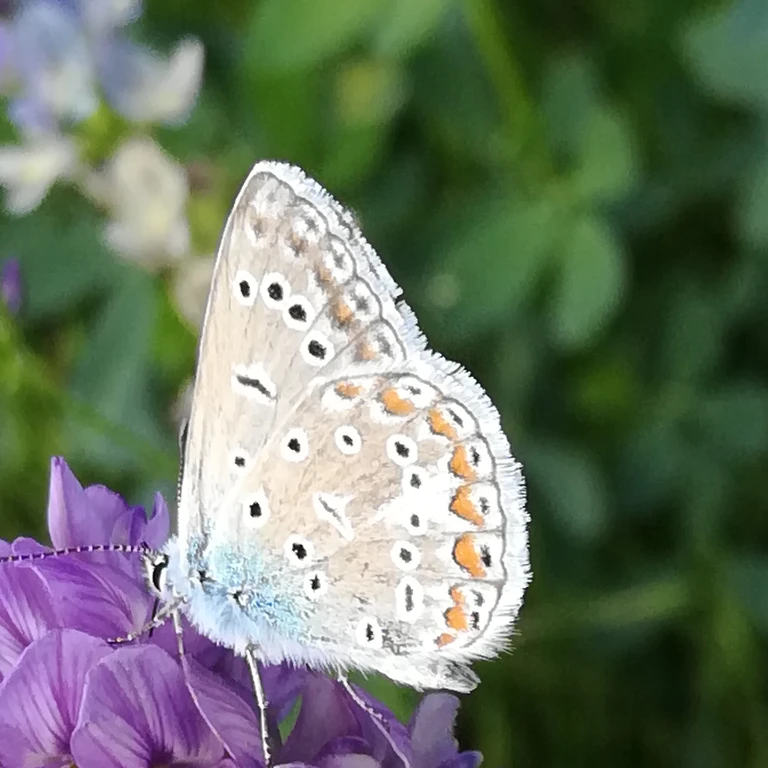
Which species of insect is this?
Polyommatus icarus
